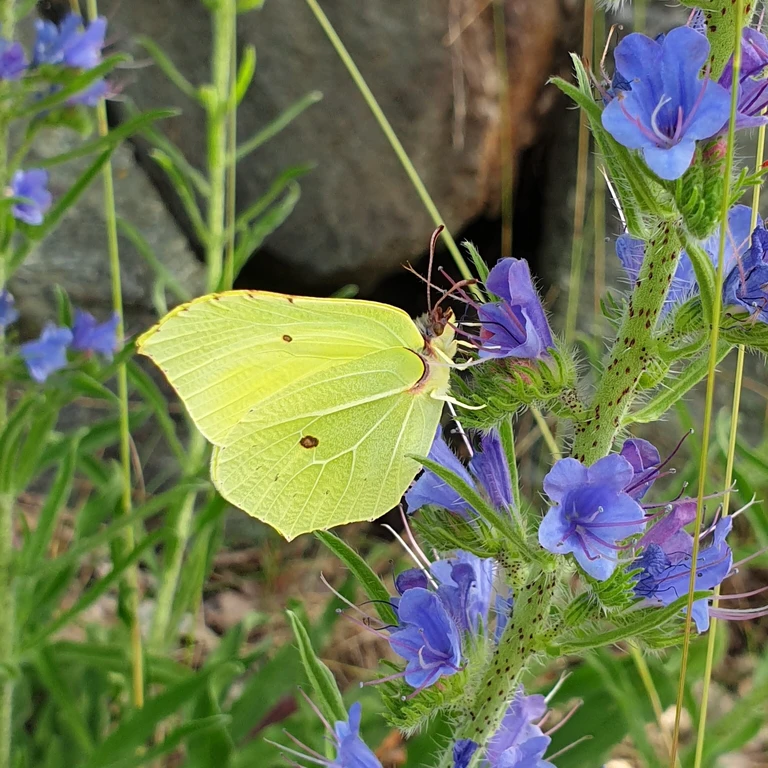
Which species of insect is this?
Gonepteryx rhamni
